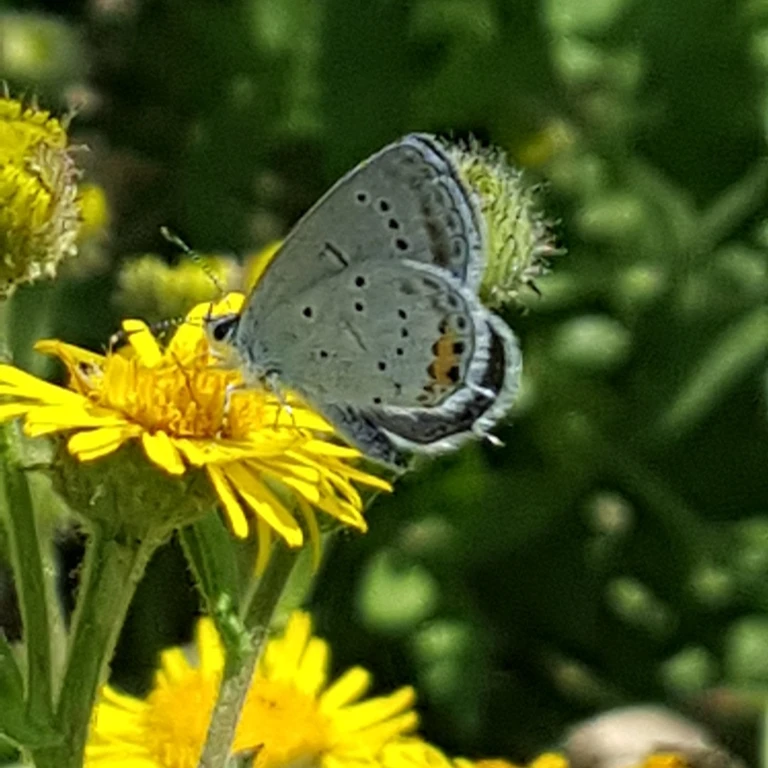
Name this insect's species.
Cupido argiades (also Elkalyce argiades)
